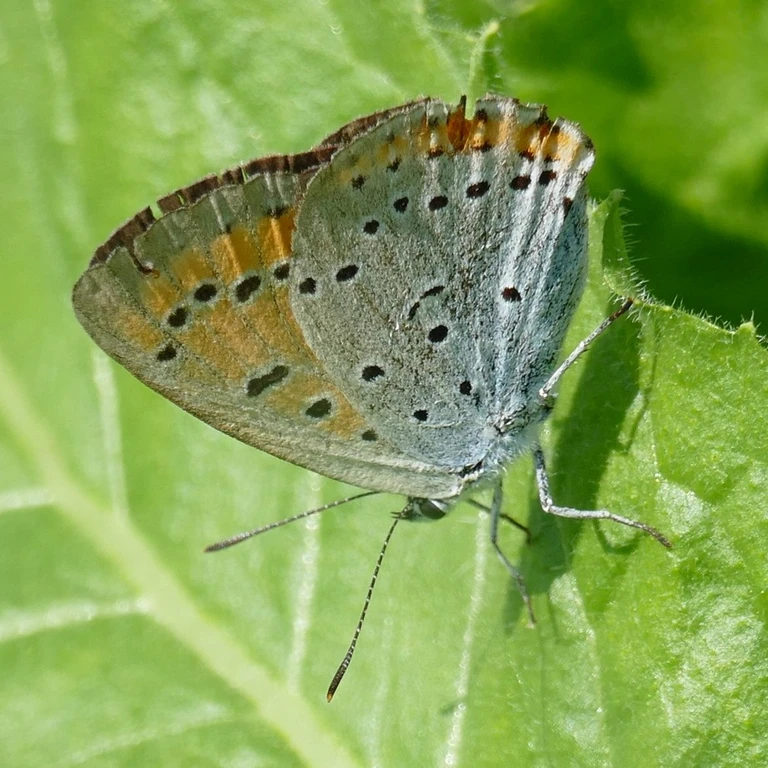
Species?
Lycaena dispar
